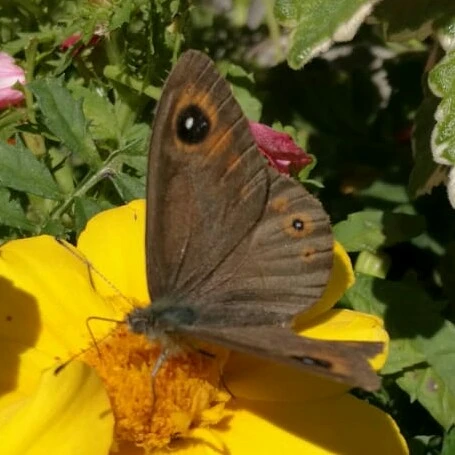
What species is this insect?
Lasiommata maera (also Pararge maera)
